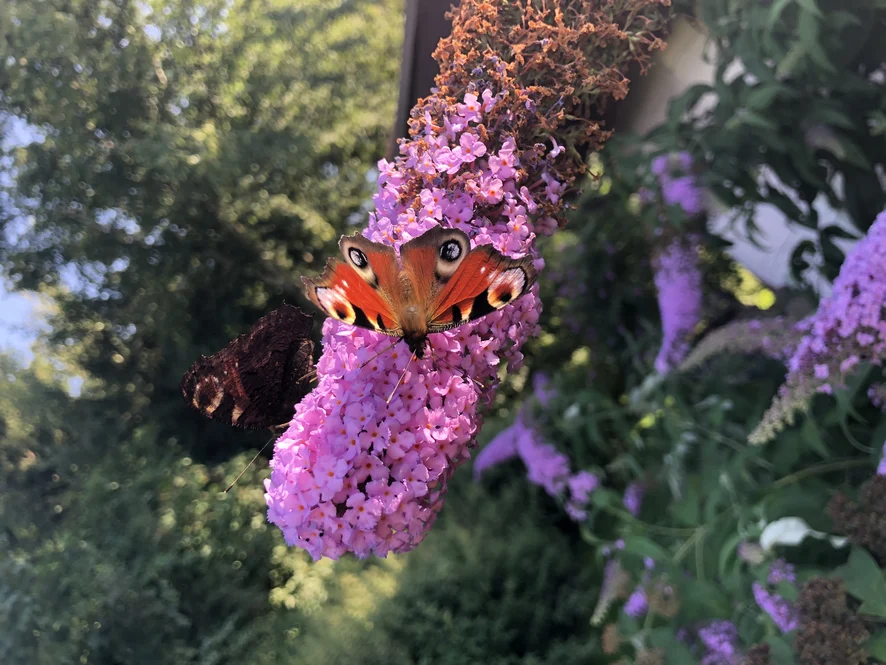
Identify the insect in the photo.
Aglais io
